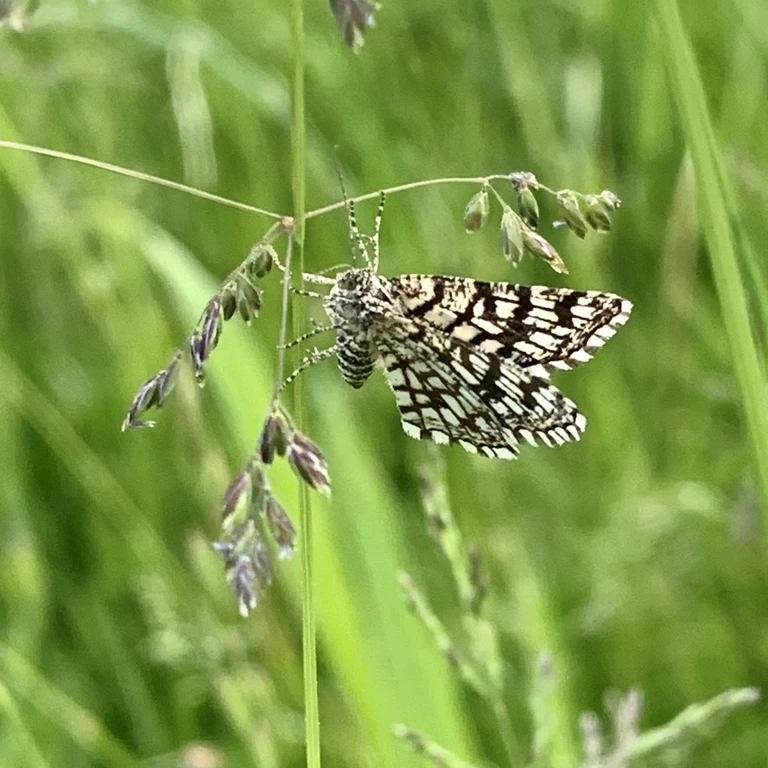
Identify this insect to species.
Chiasmia clathrata
